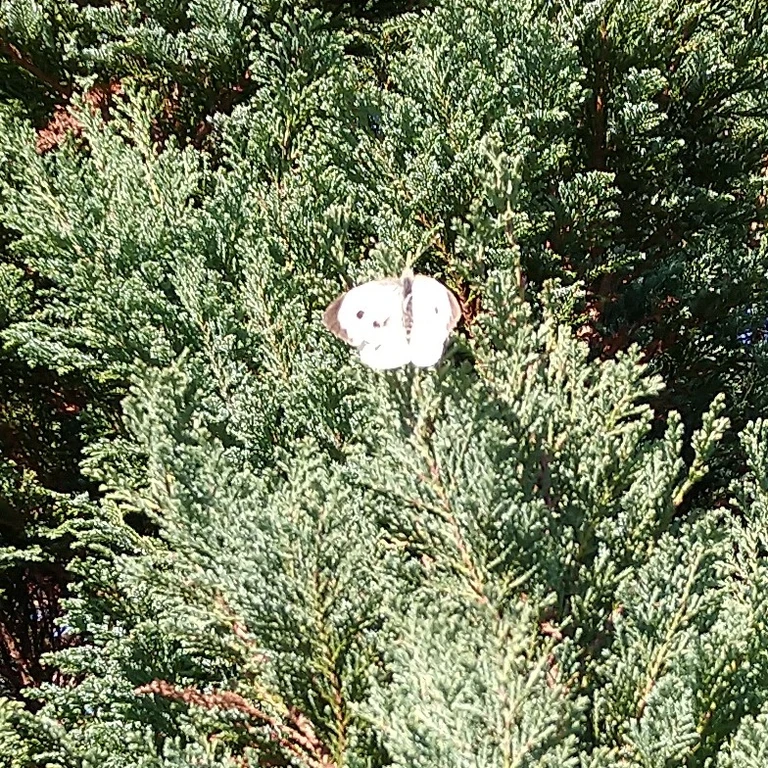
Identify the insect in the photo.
Pieris brassicae
